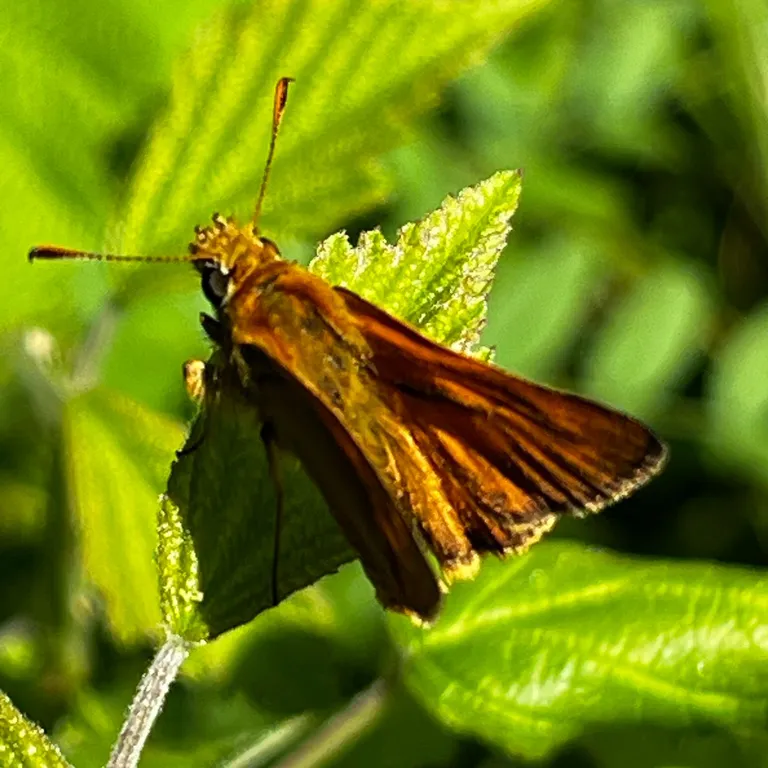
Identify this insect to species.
Ochlodes sylvanus (also Ochlodes venata)
